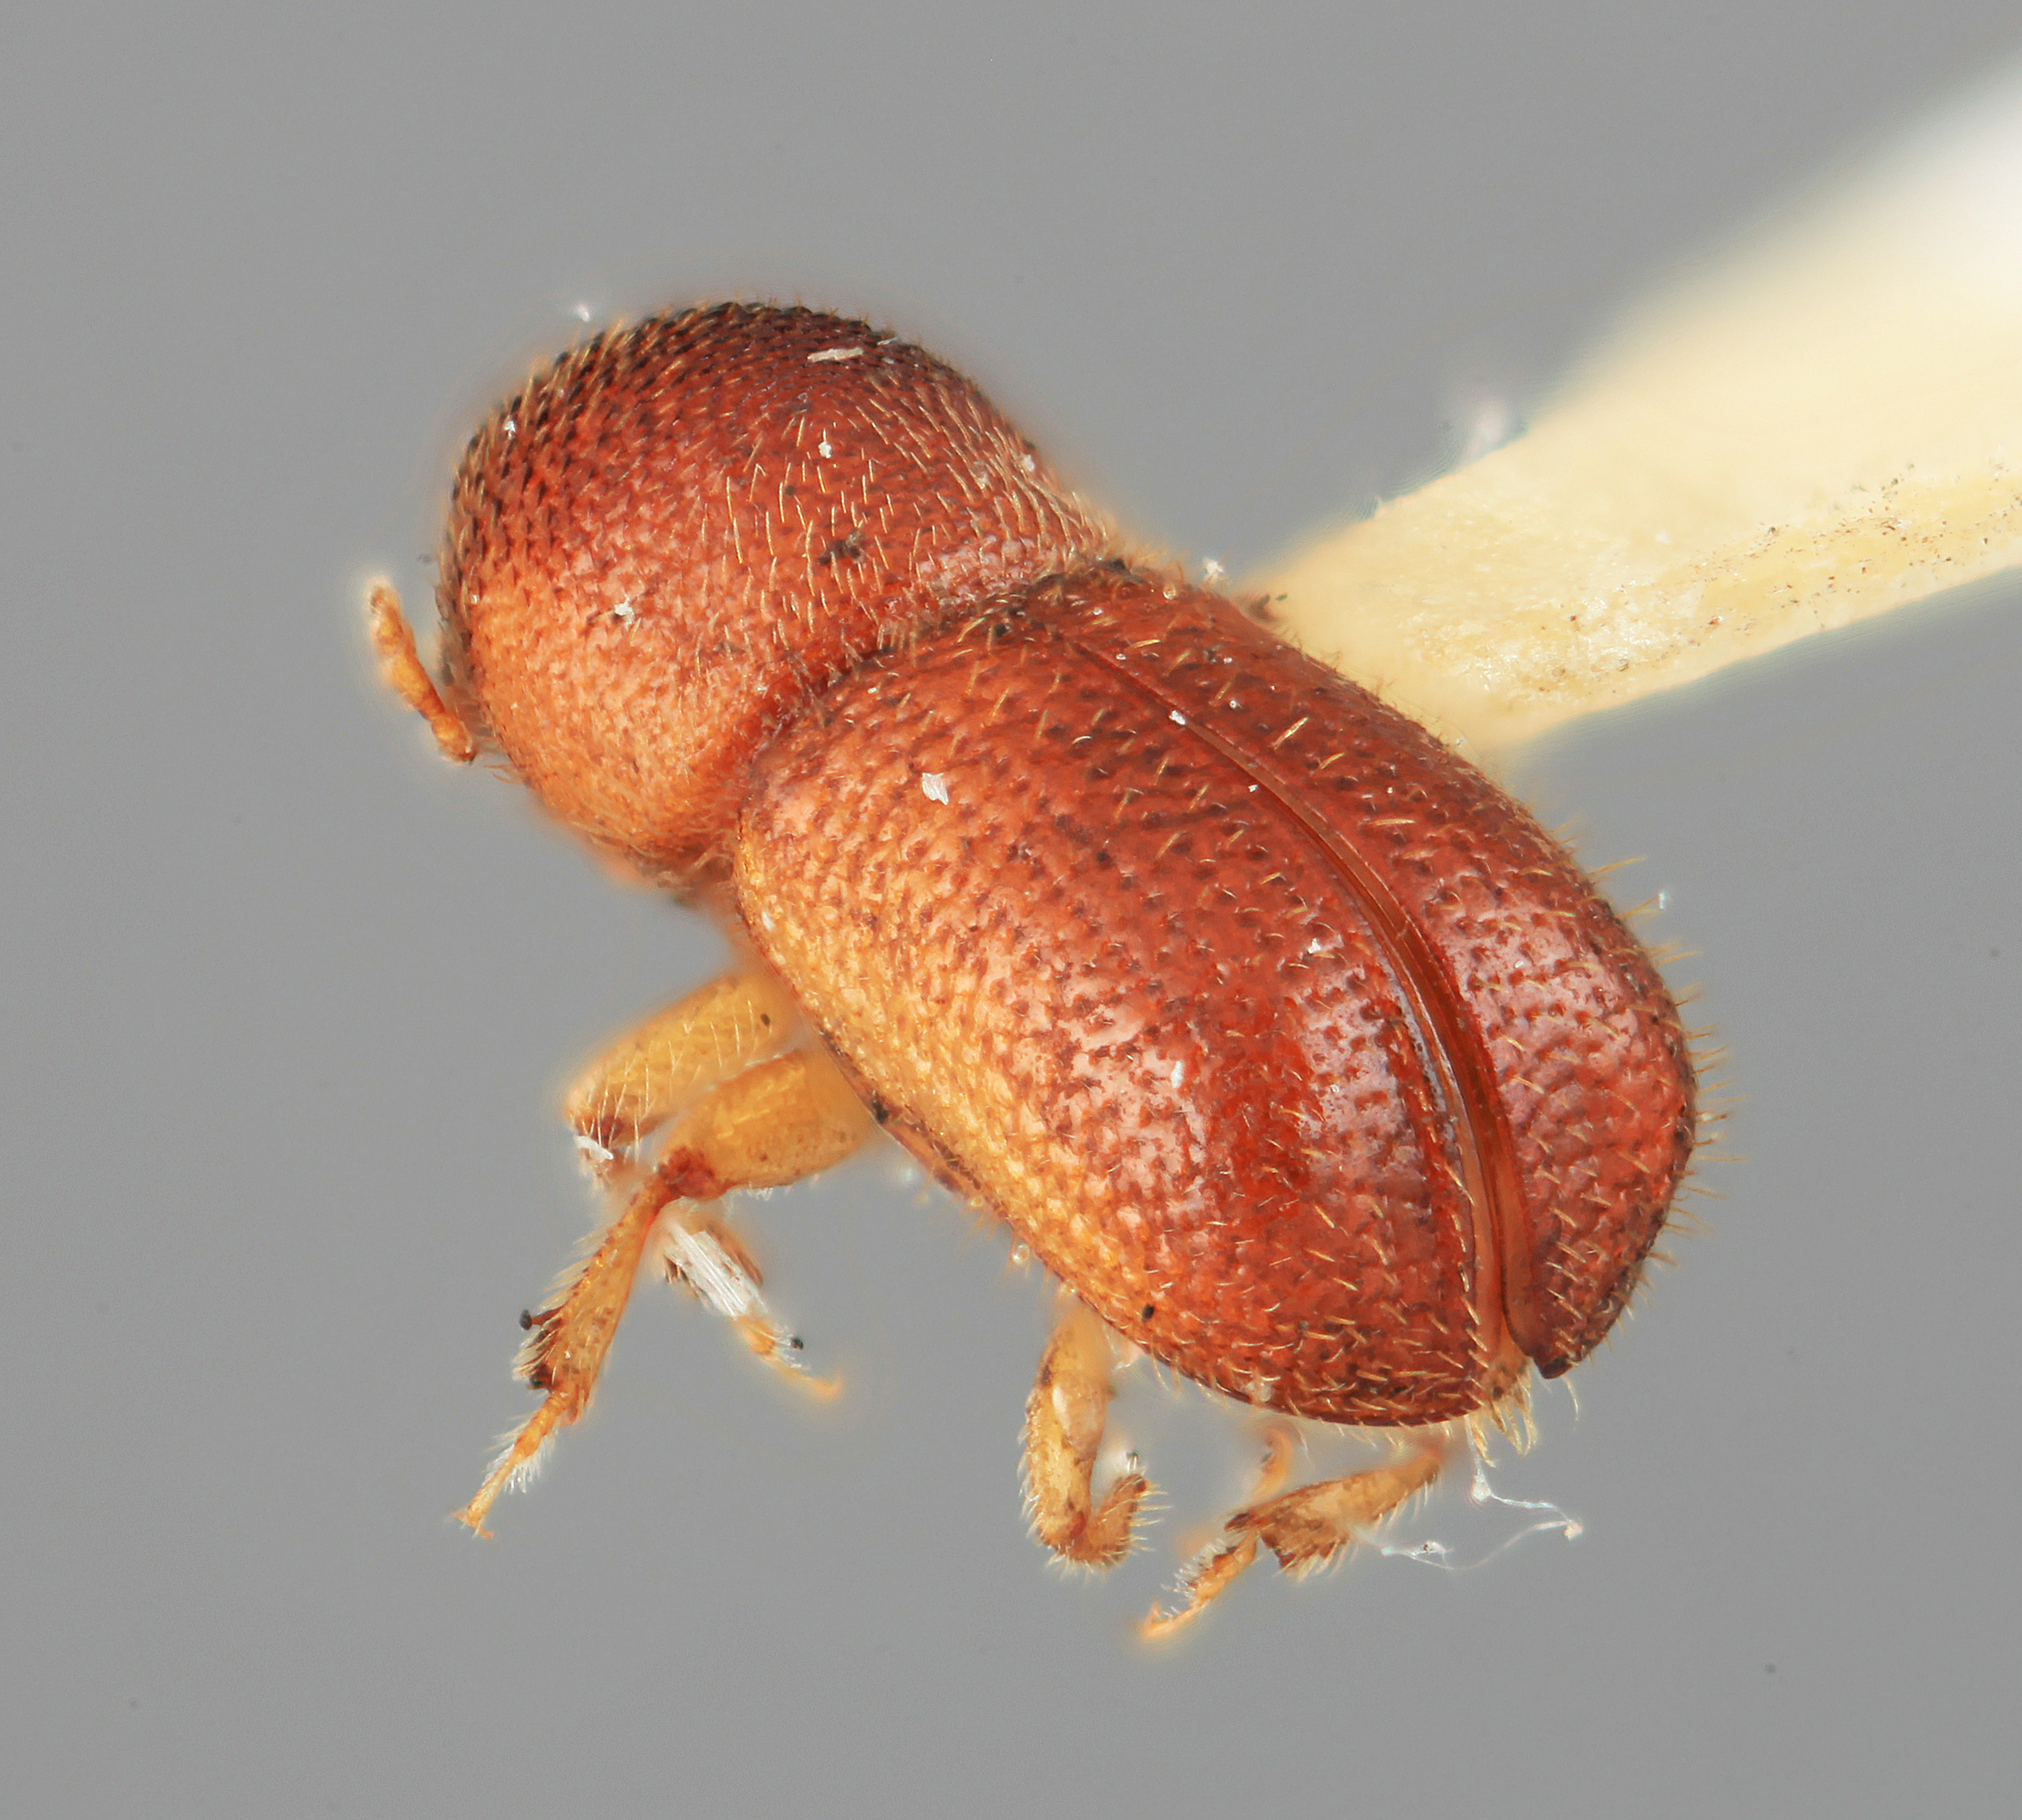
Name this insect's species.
Dendroterus modicus
